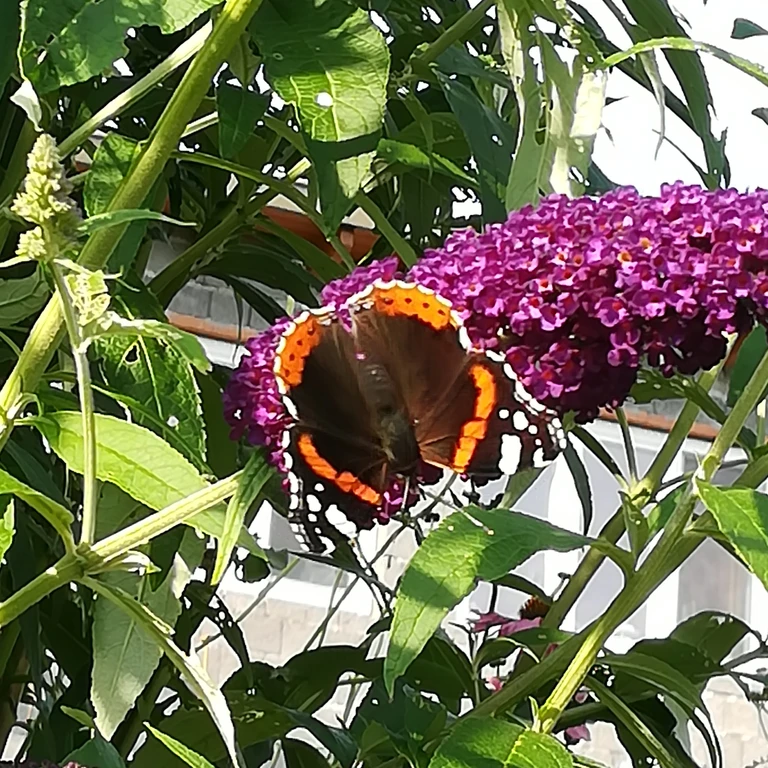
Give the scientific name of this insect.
Vanessa atalanta
